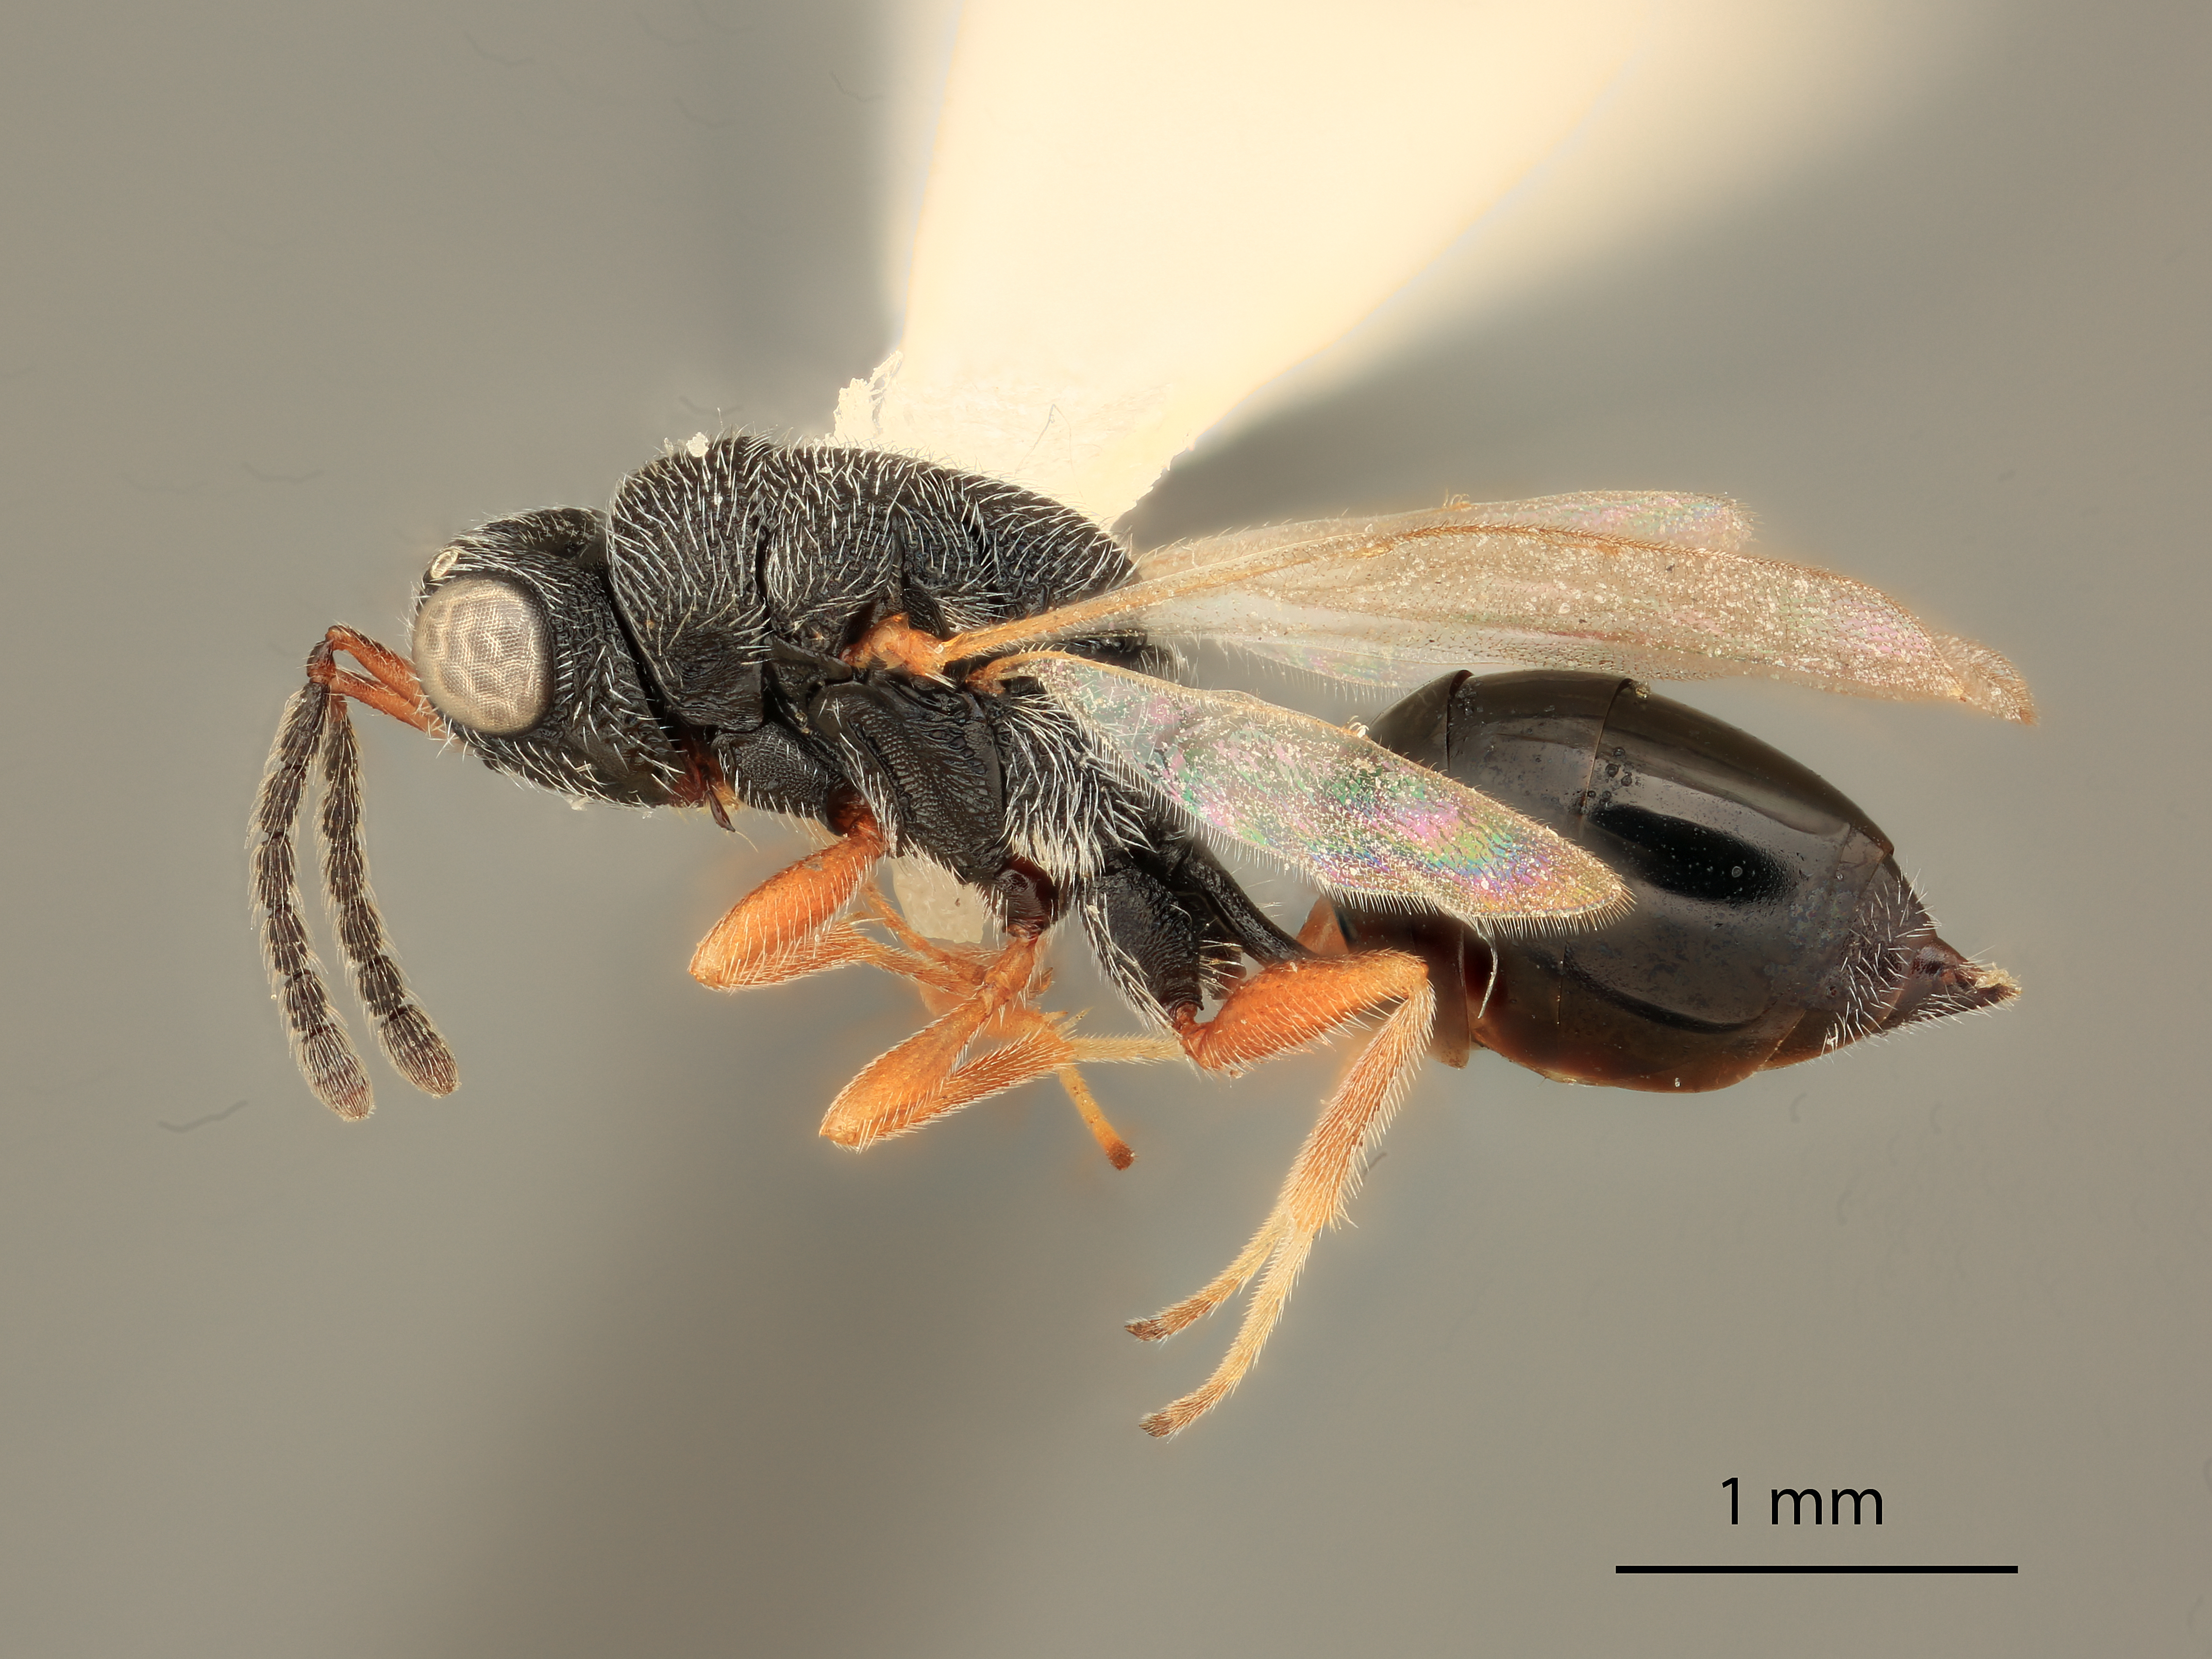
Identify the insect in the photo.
Eurytoma orbicaulis
